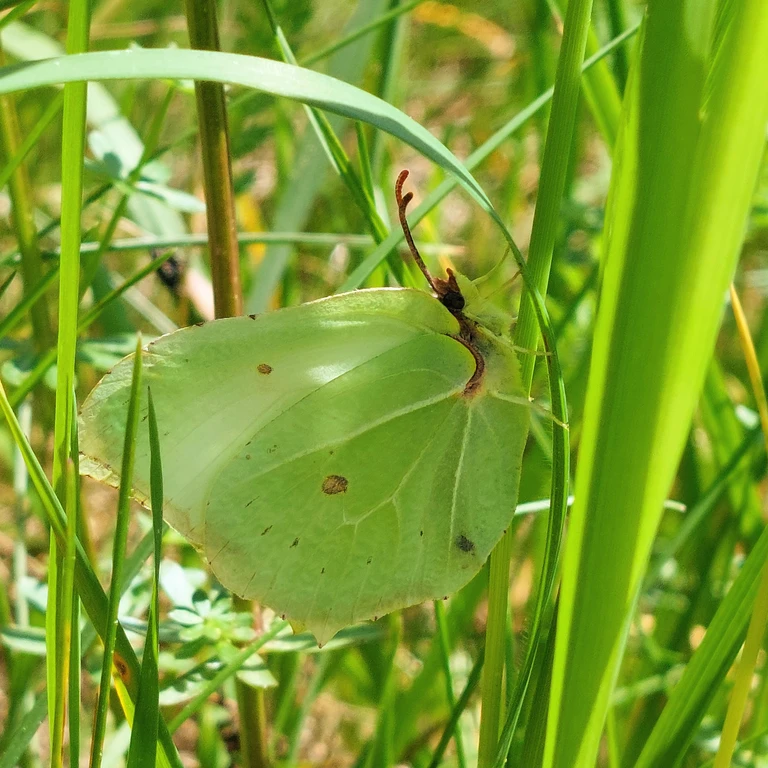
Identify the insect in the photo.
Gonepteryx rhamni
